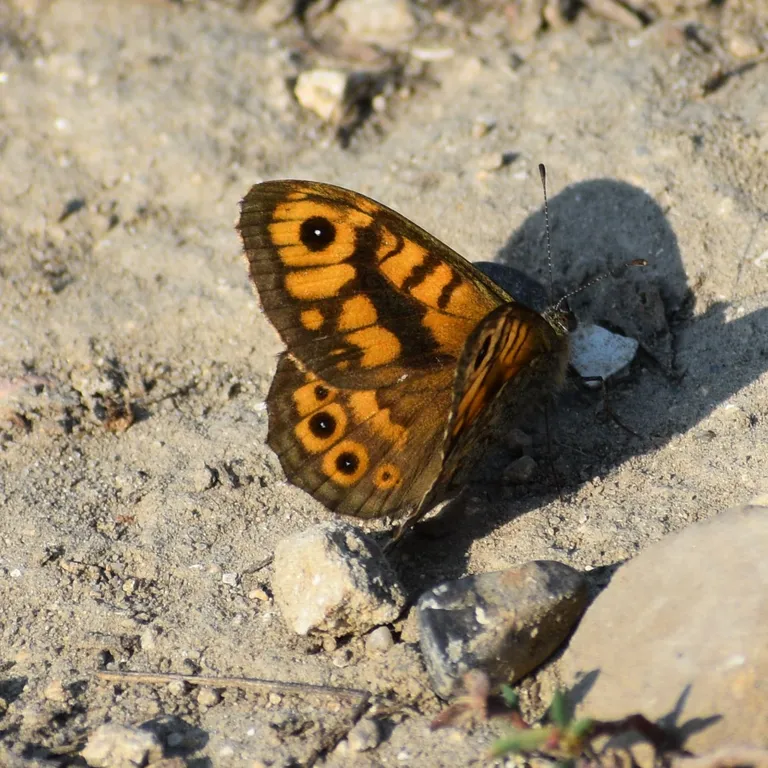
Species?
Lasiommata megera (also Pararge megera)
